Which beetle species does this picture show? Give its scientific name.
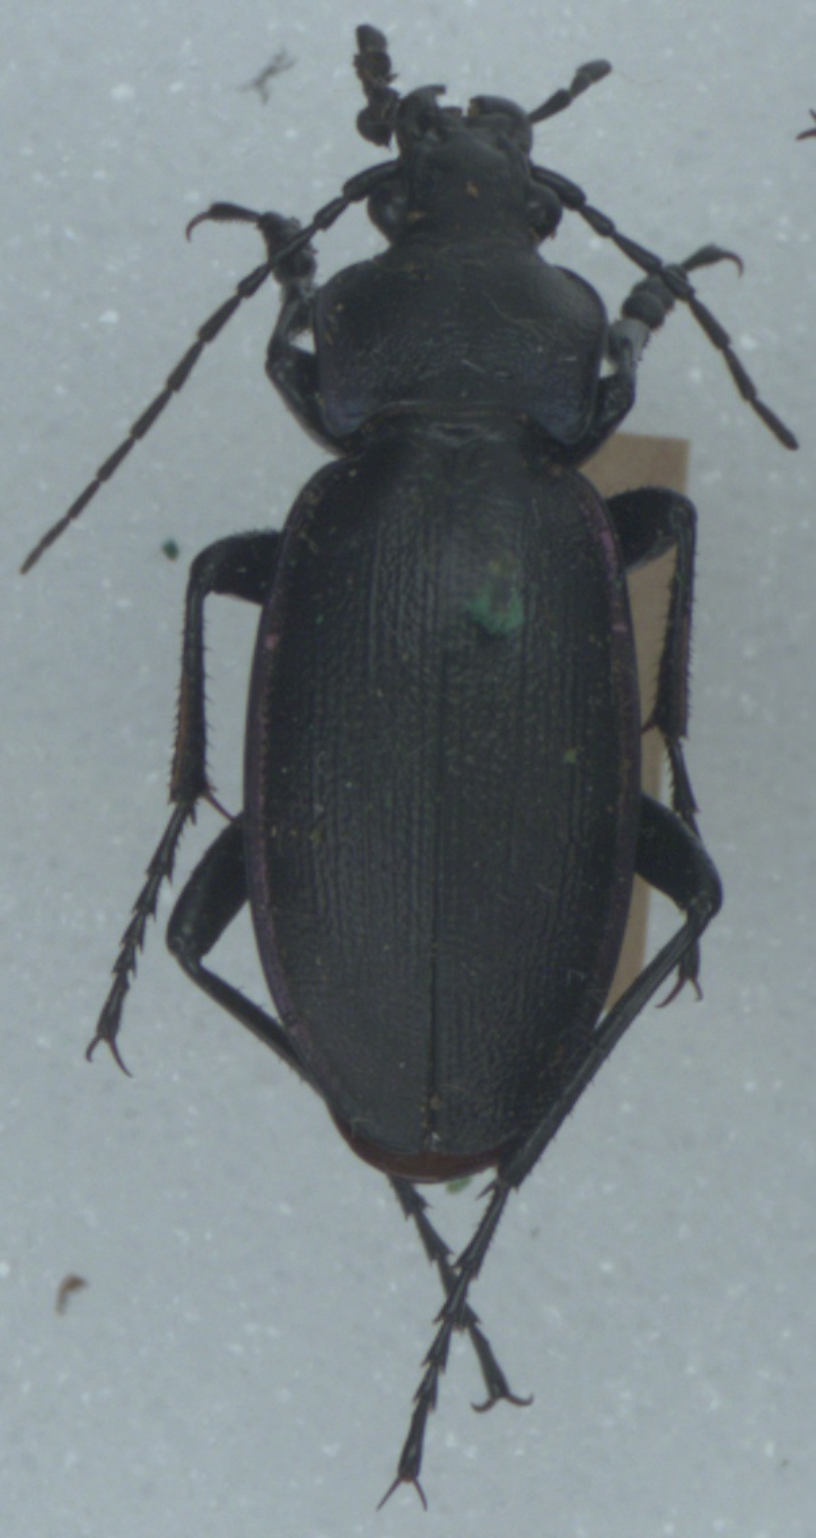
Carabus violaceus
